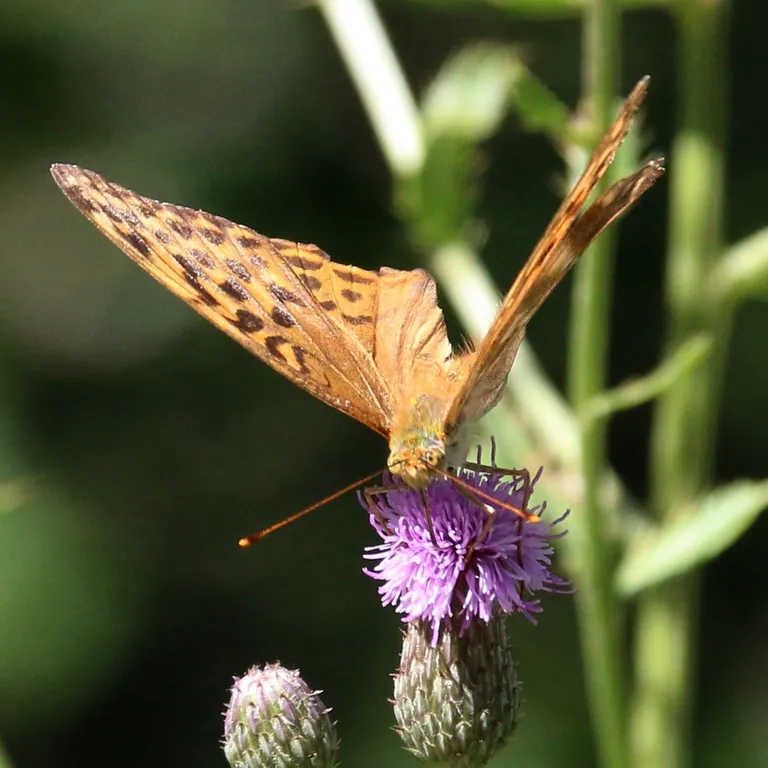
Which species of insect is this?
Argynnis paphia
